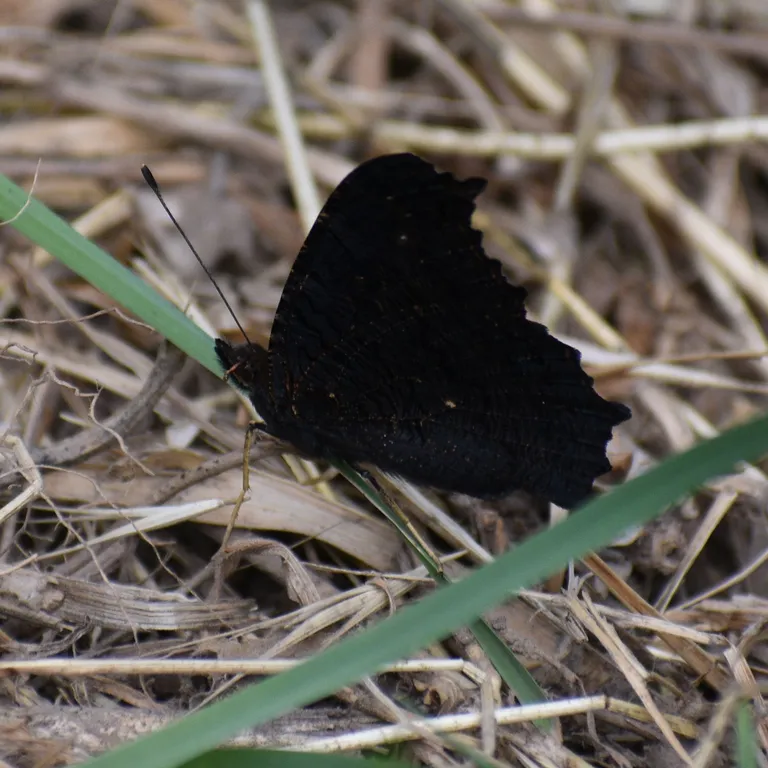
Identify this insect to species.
Aglais io
